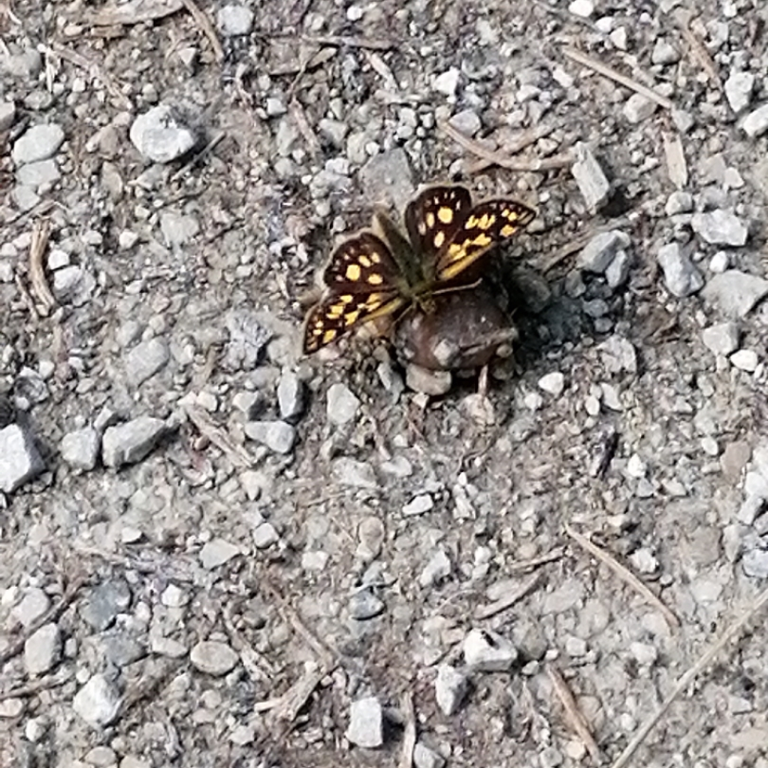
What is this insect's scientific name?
Carterocephalus palaemon
